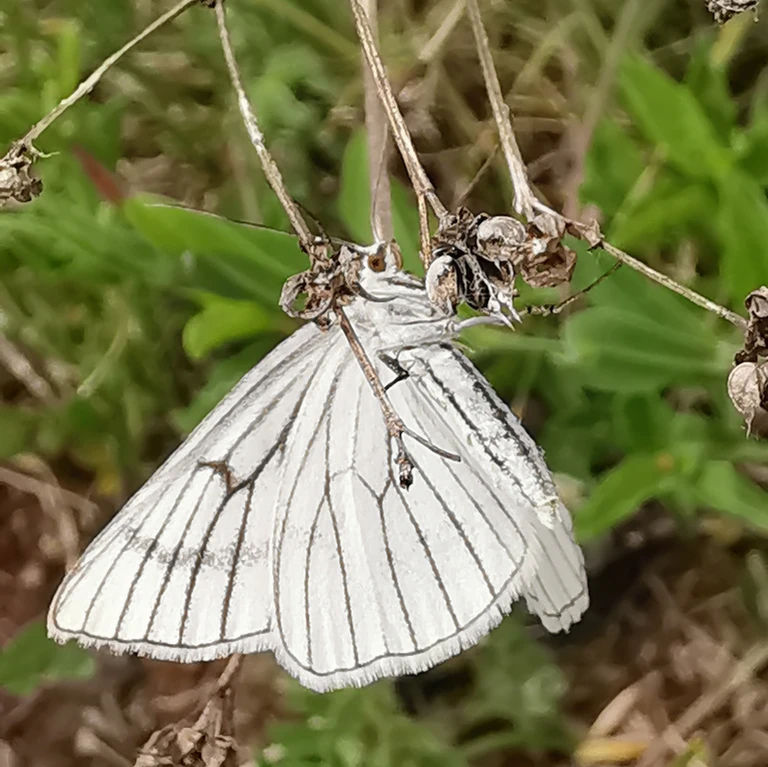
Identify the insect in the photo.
Siona lineata
